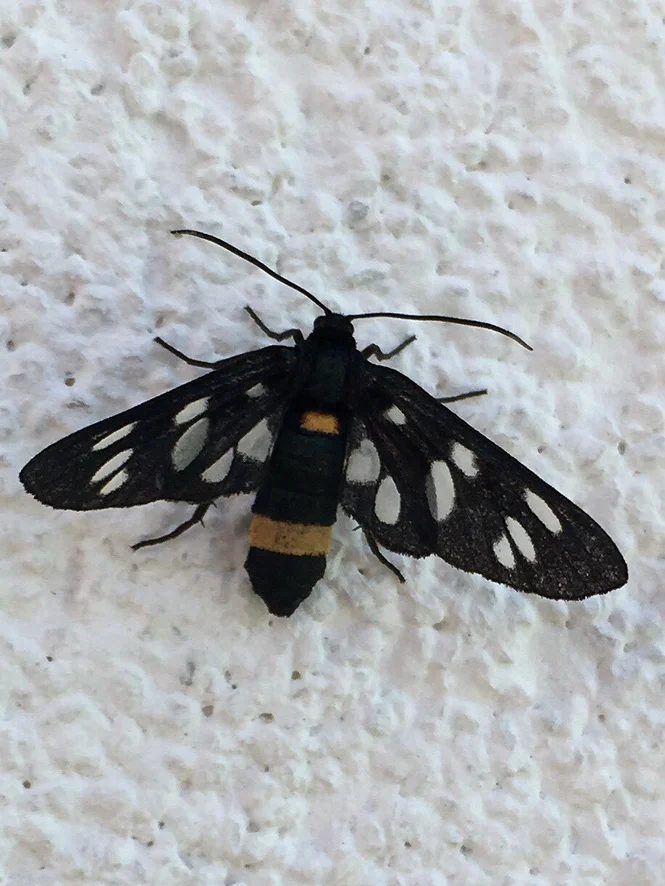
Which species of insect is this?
Amata phegea
